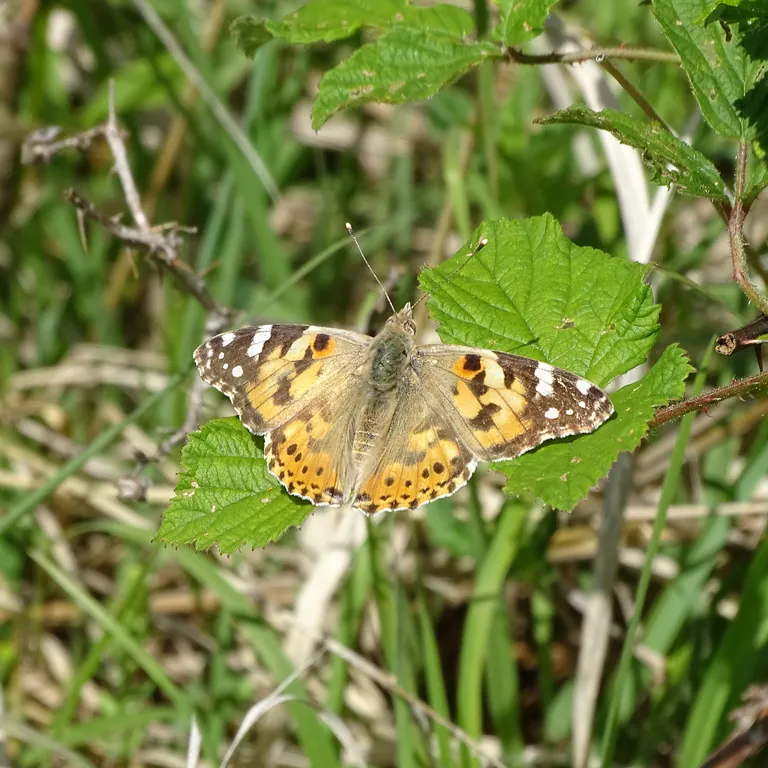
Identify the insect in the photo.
Vanessa cardui
